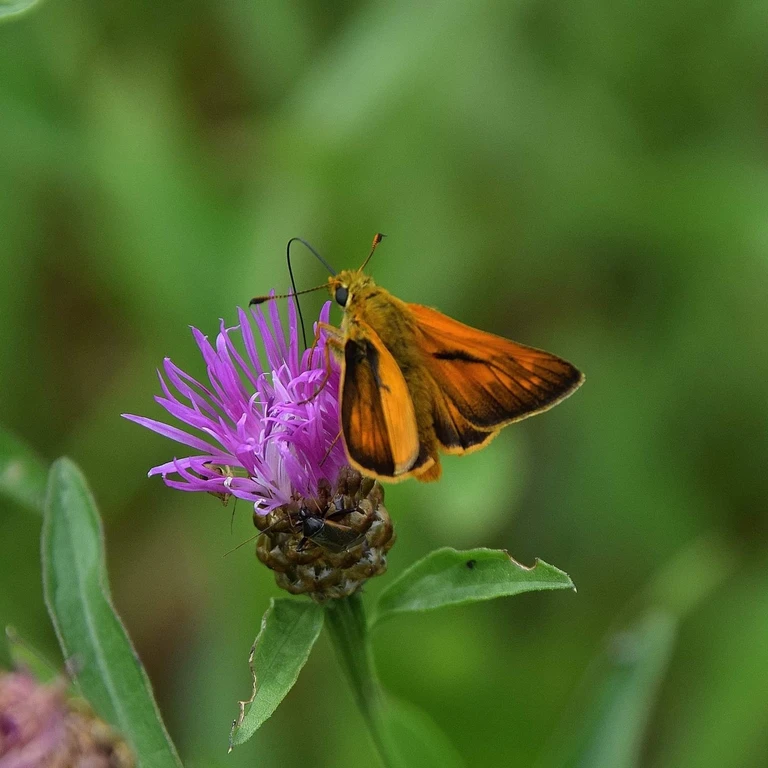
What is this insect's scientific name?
Ochlodes sylvanus (also Ochlodes venata)
